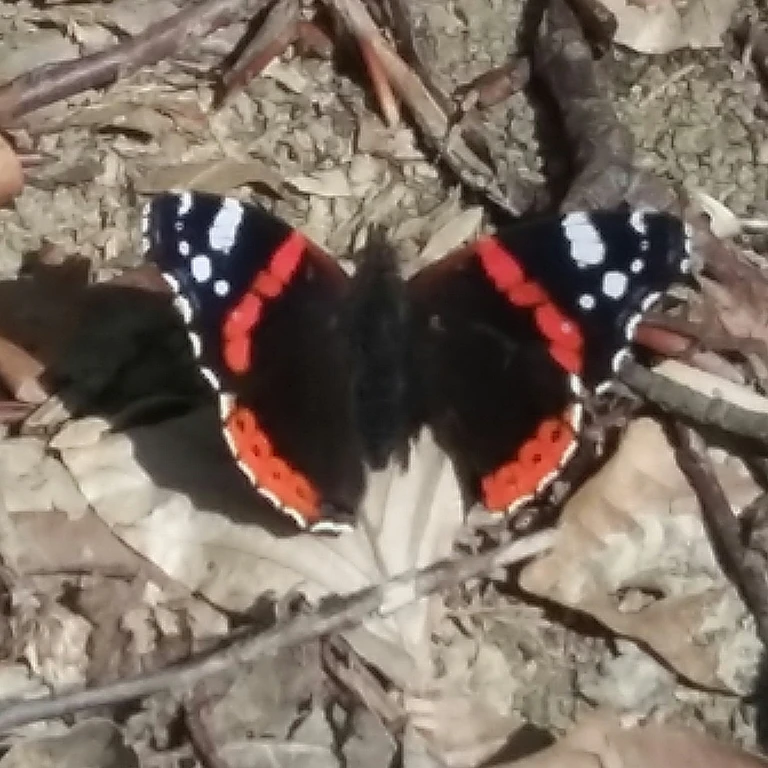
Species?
Vanessa atalanta
